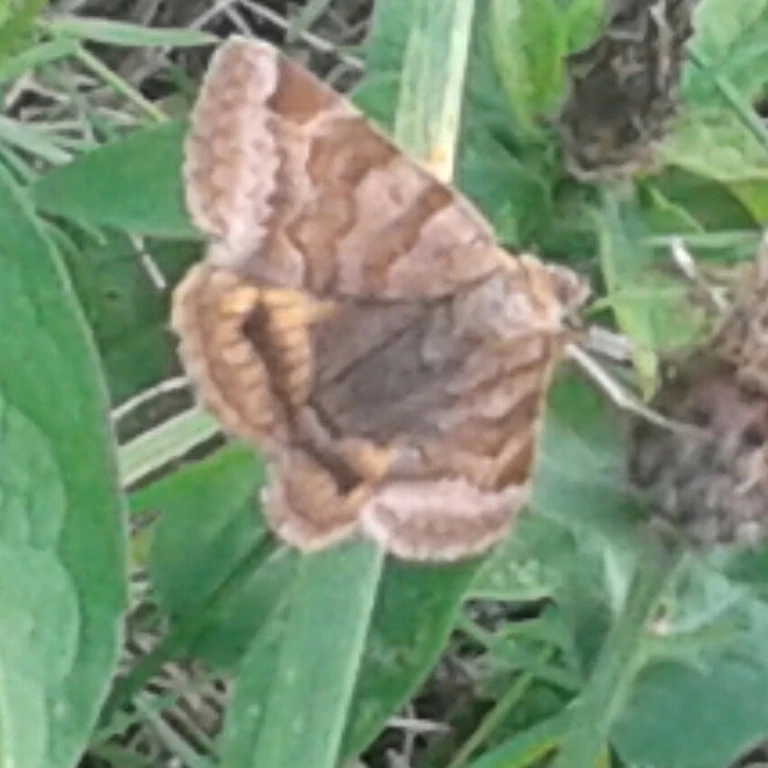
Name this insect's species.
Euclidia glyphica
